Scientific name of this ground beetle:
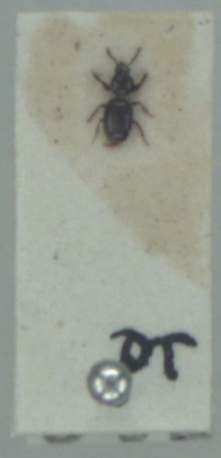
Dyschirius globosus
